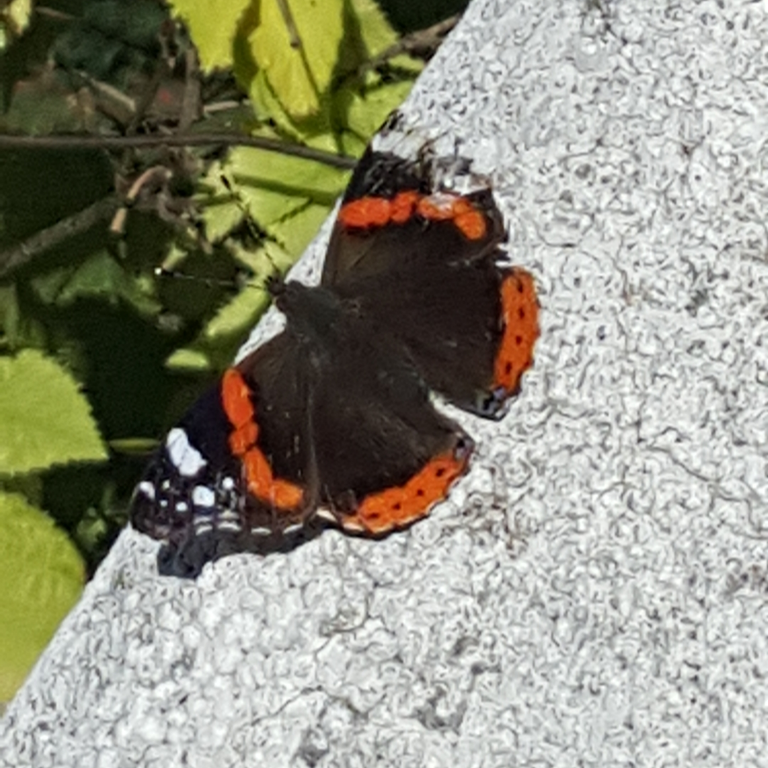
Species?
Vanessa atalanta
